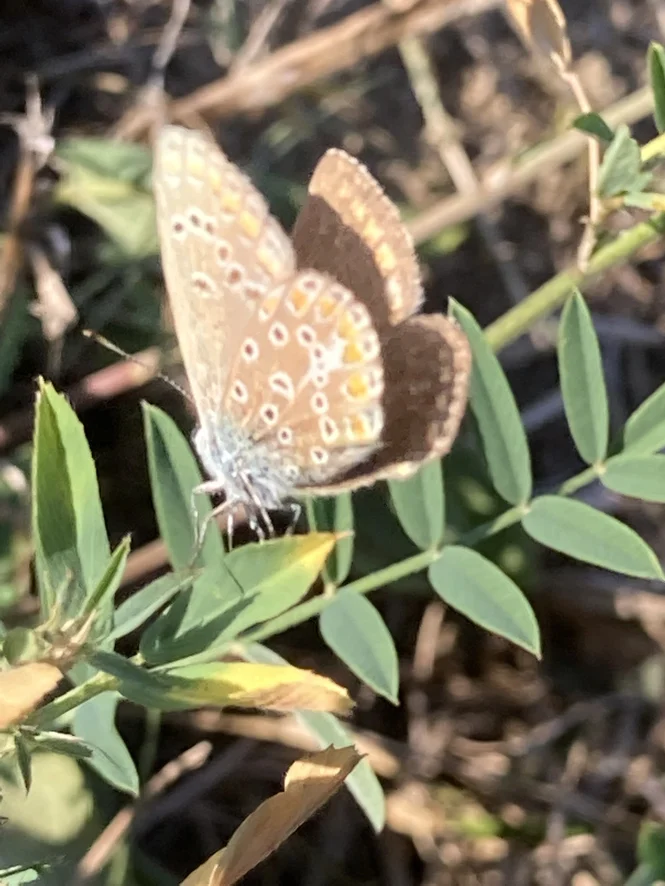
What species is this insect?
Polyommatus icarus
